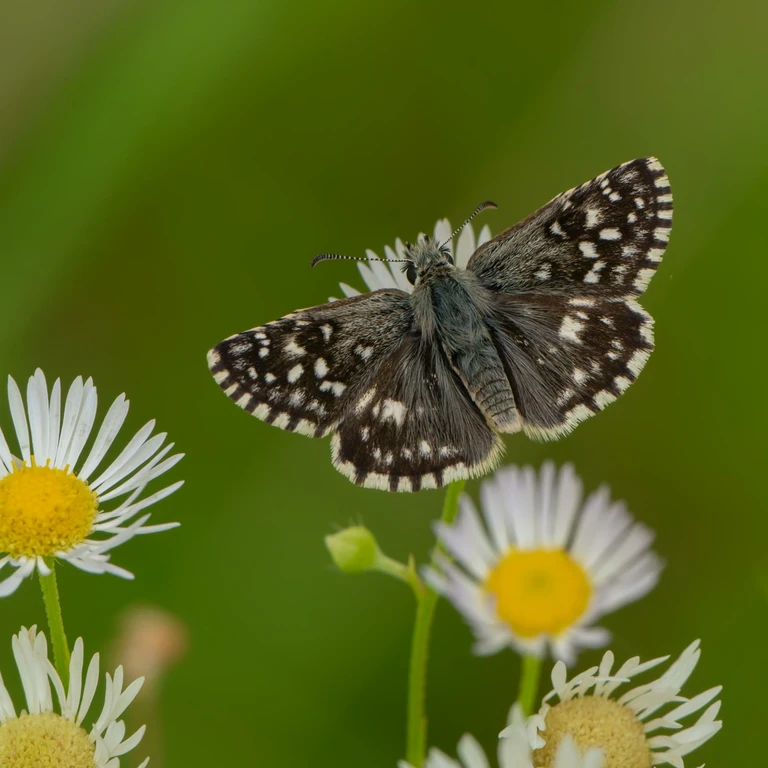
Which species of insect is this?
Pyrgus malvae
